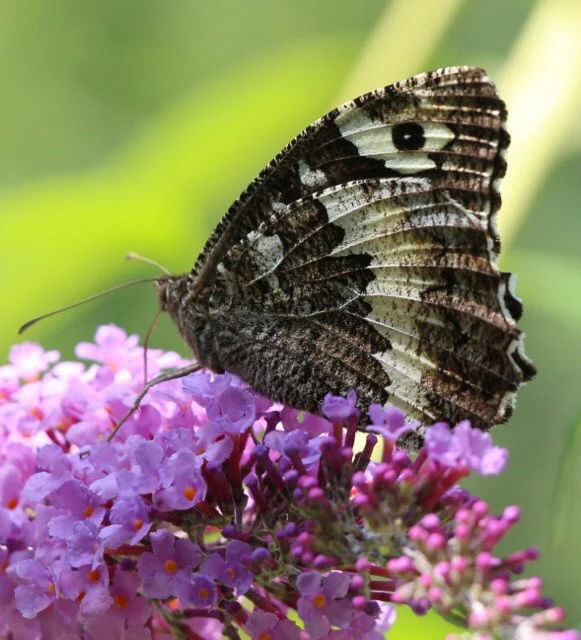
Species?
Brintesia circe
